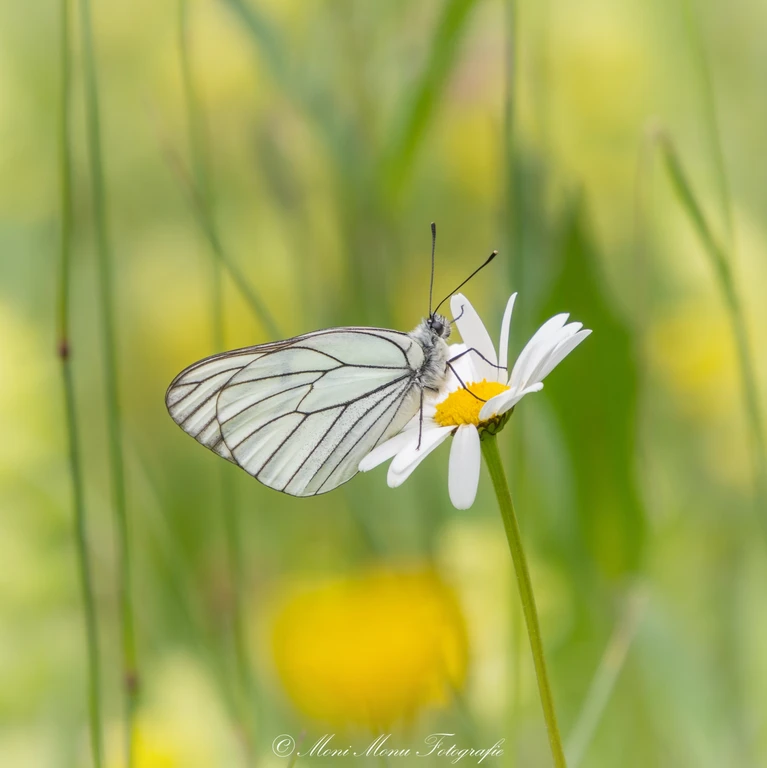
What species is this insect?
Aporia crataegi
